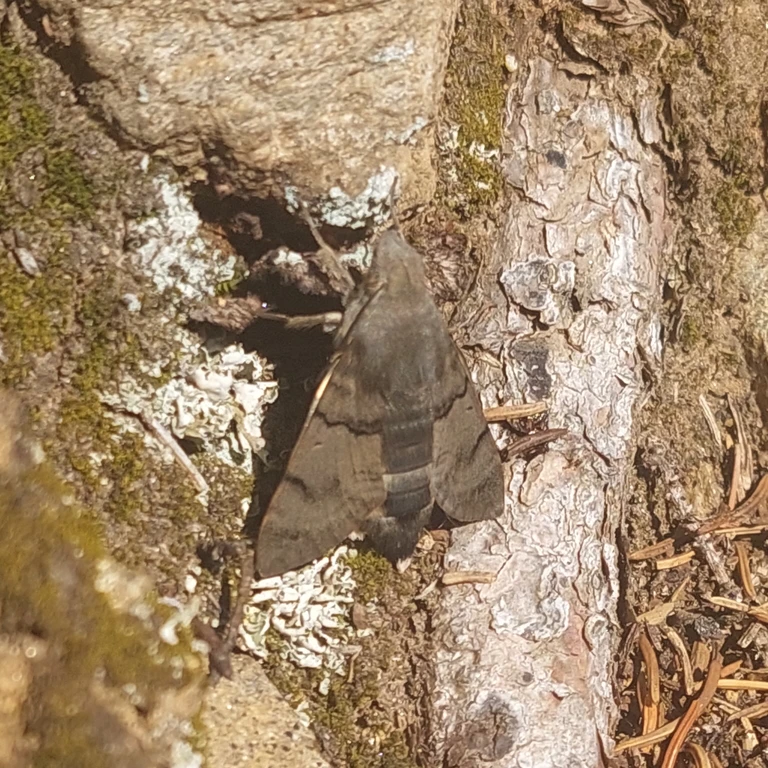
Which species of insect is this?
Macroglossum stellatarum
